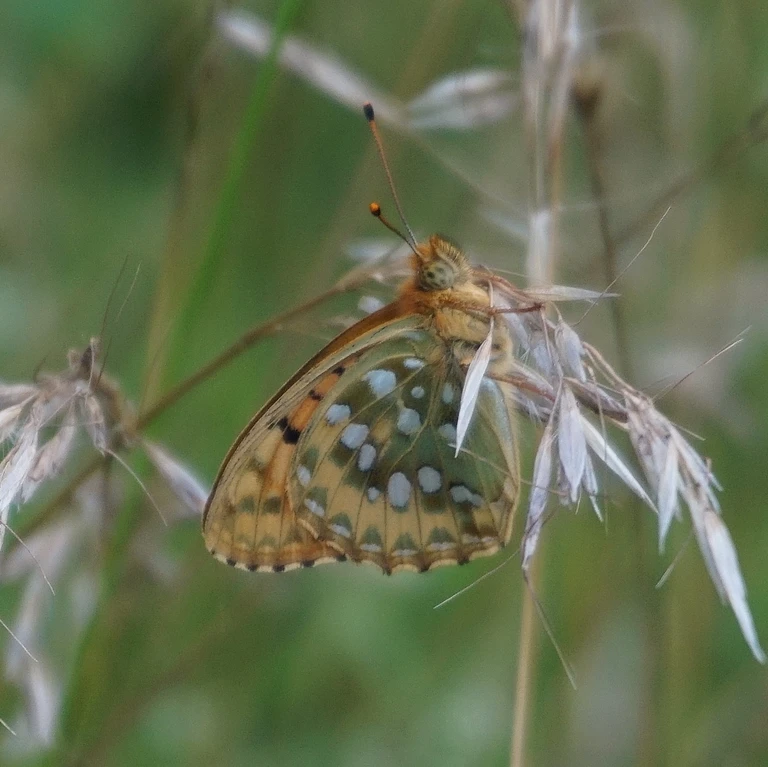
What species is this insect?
Speyeria aglaja
